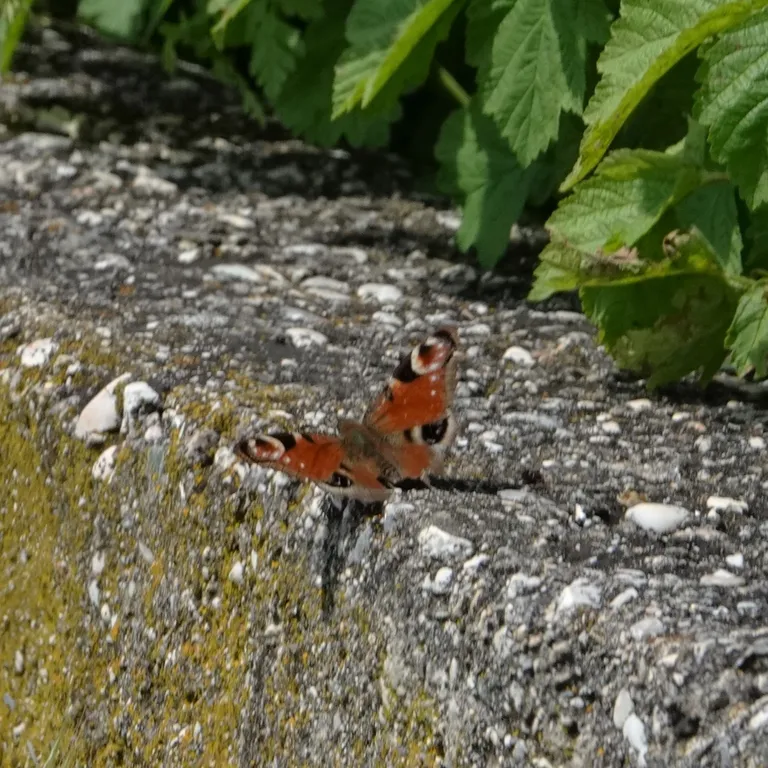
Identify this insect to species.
Aglais io
